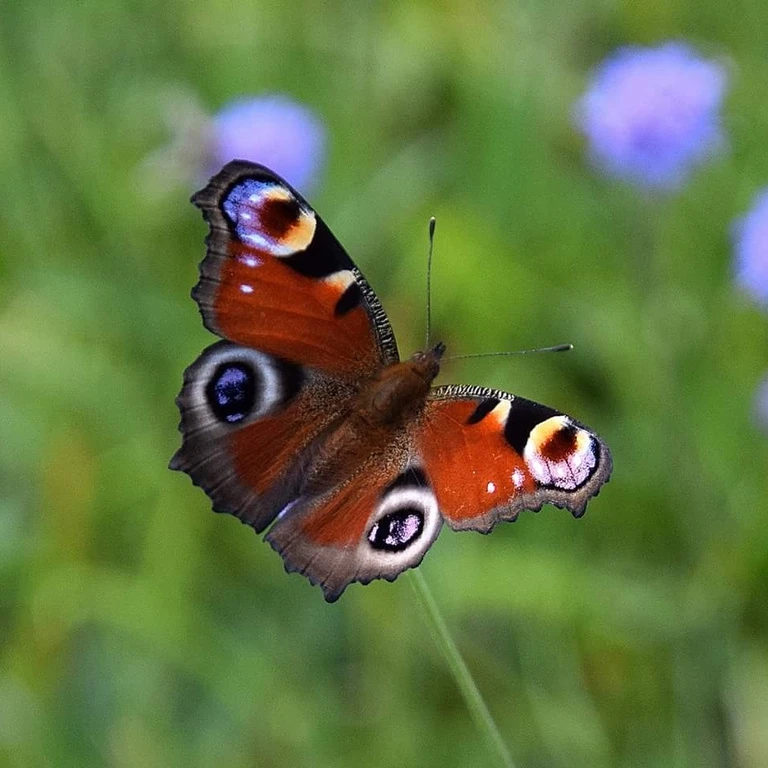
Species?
Aglais io
